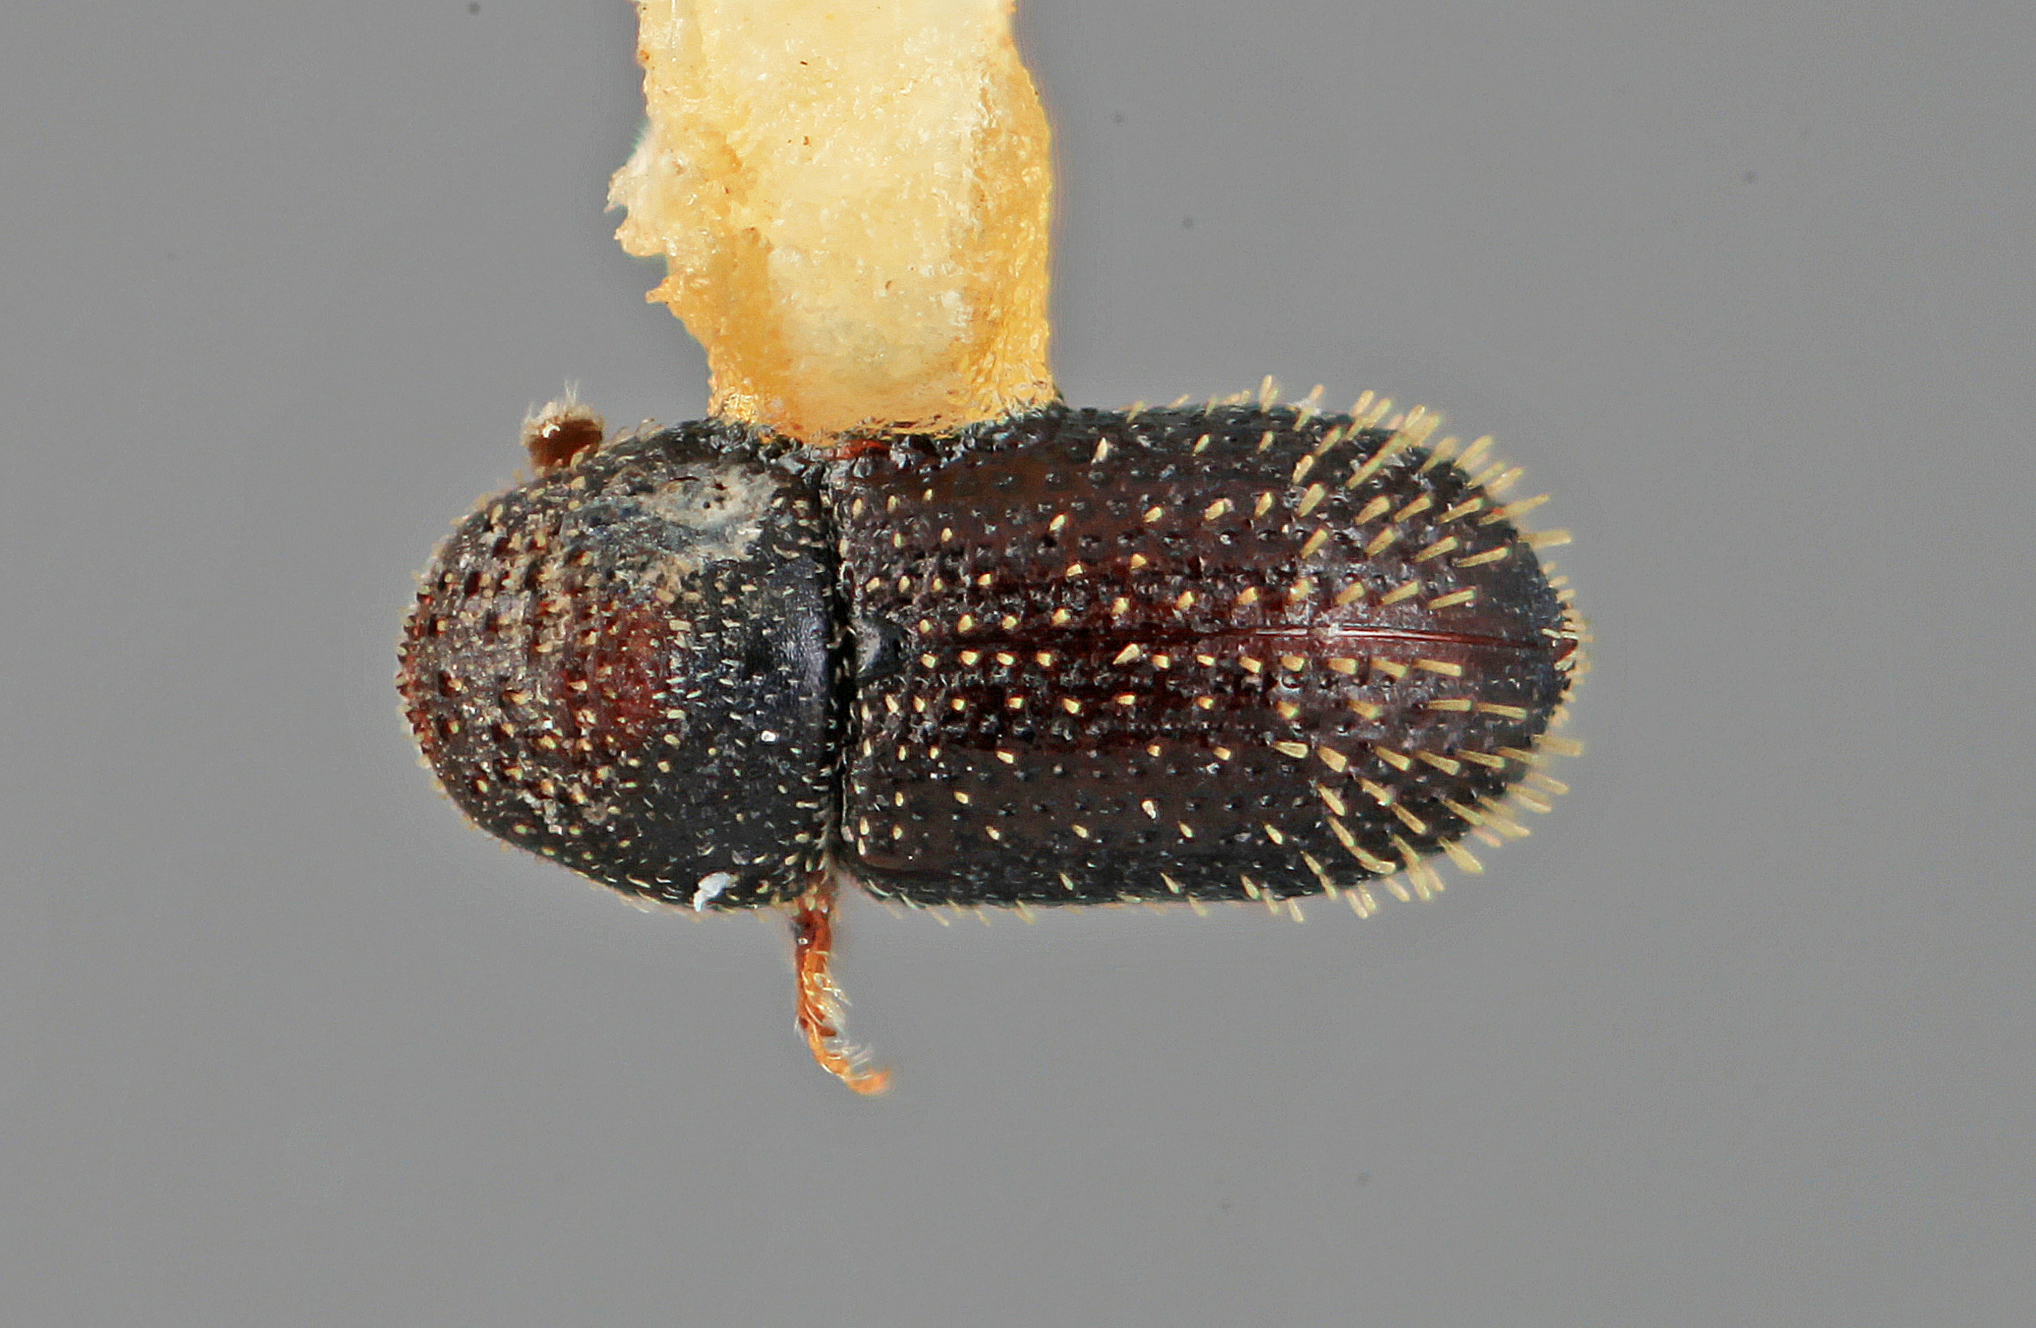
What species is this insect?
Pseudothysanoes funebris
